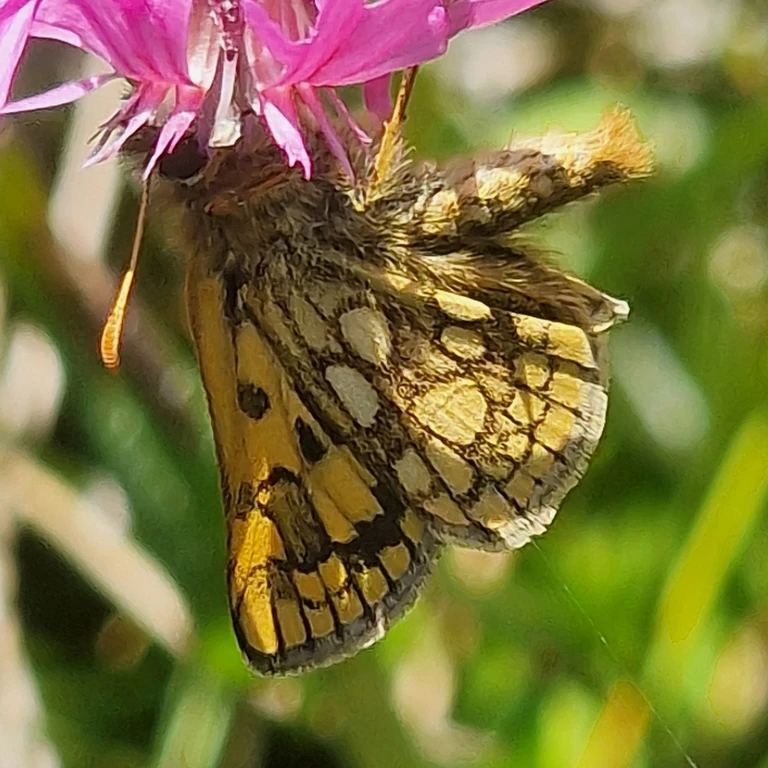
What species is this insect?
Carterocephalus palaemon
